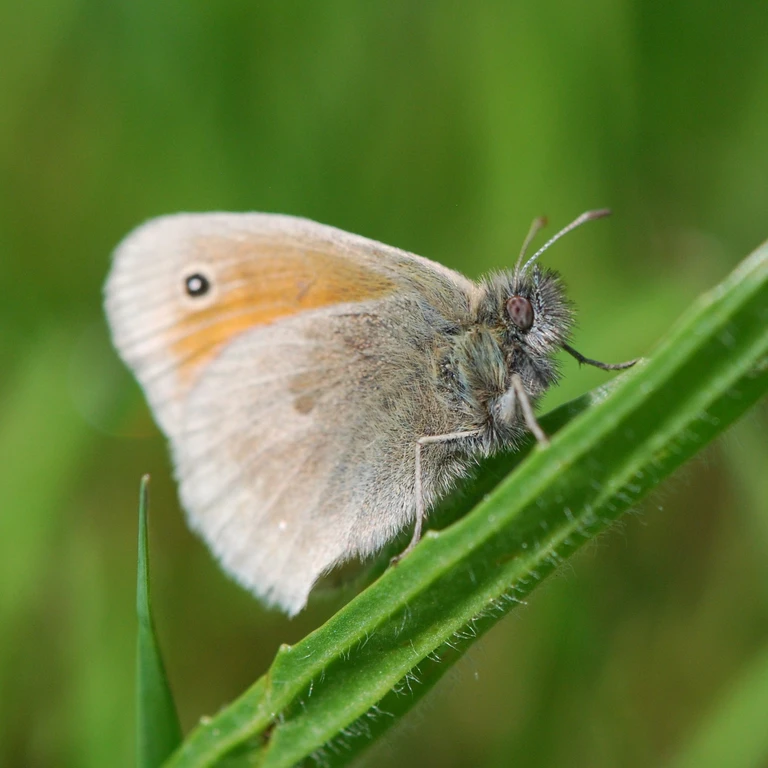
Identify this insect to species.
Coenonympha pamphilus
